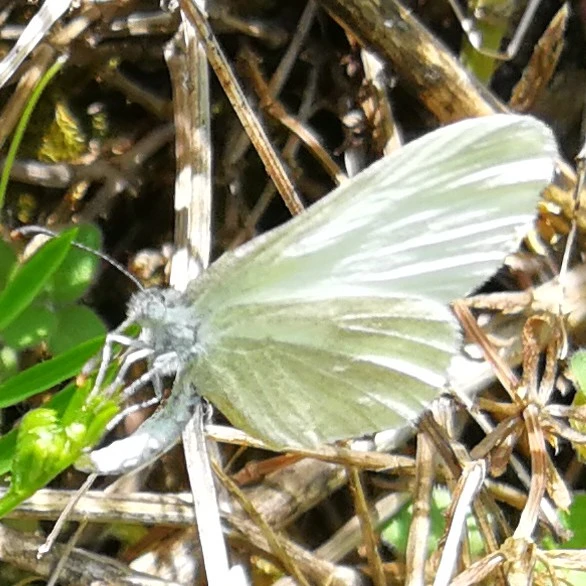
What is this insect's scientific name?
Leptidea sinapis/juvernica
